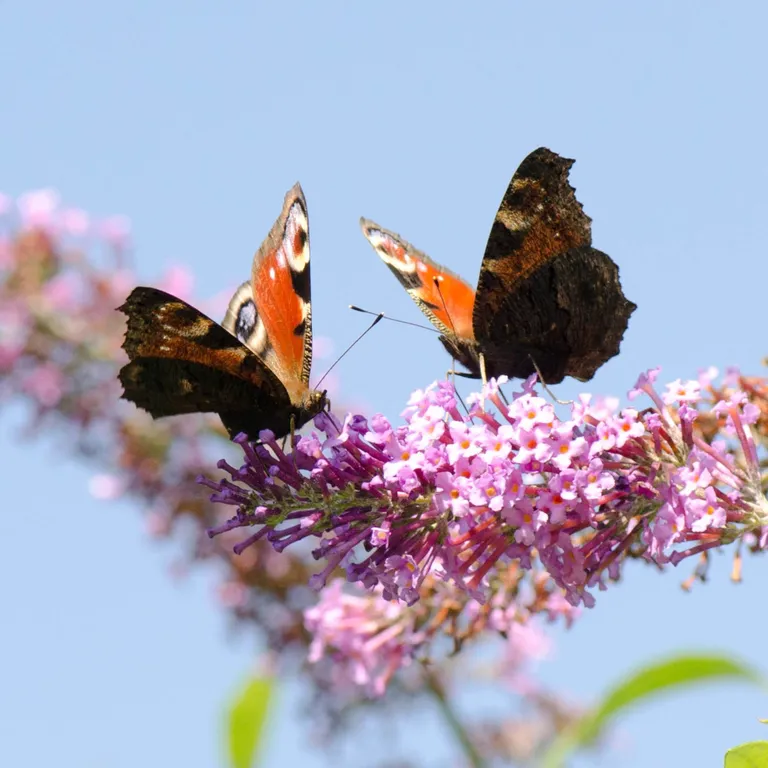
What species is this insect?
Aglais io
